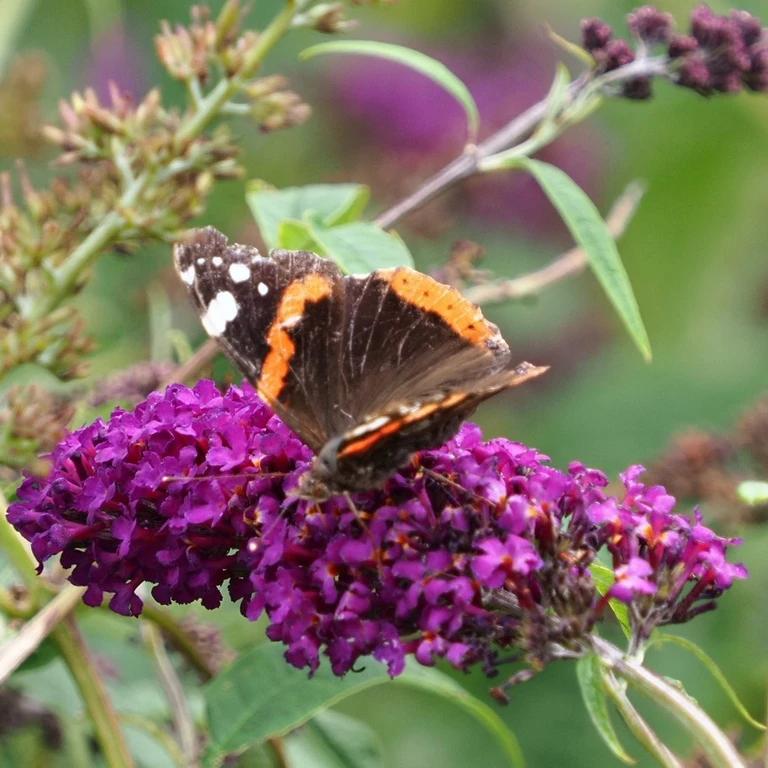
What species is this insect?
Vanessa atalanta
